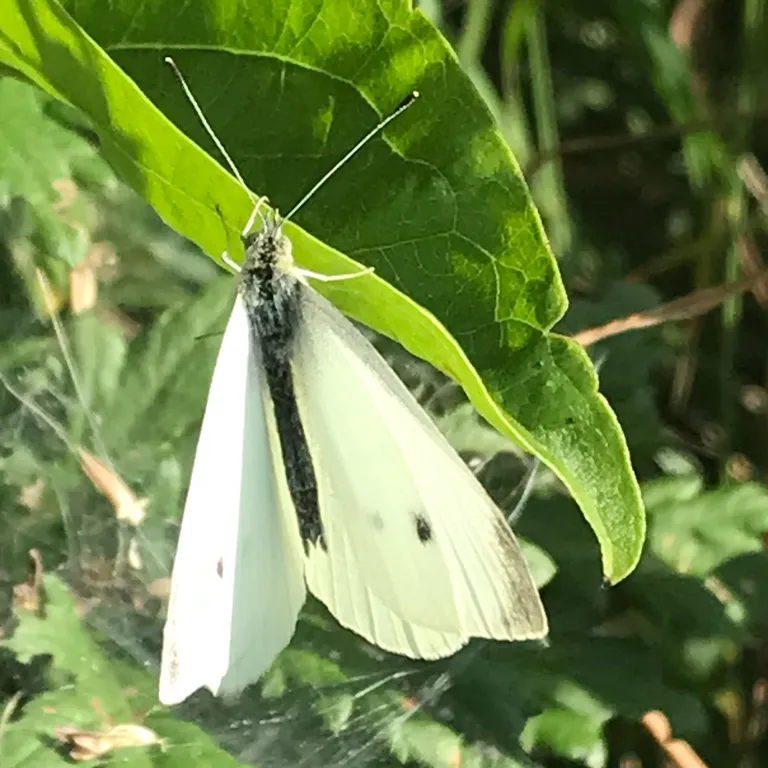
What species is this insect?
Pieris rapae
